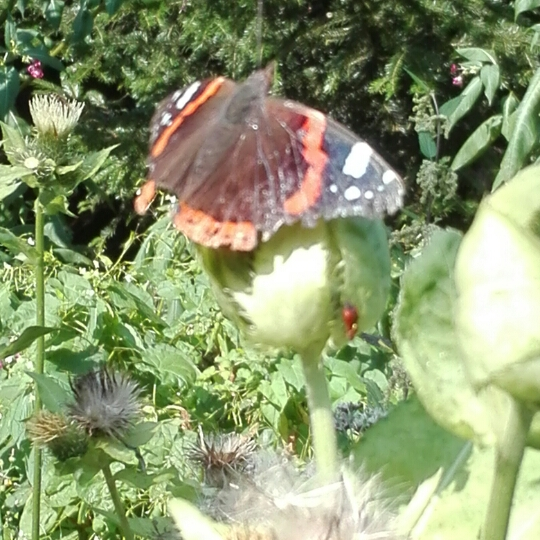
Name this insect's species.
Vanessa atalanta
